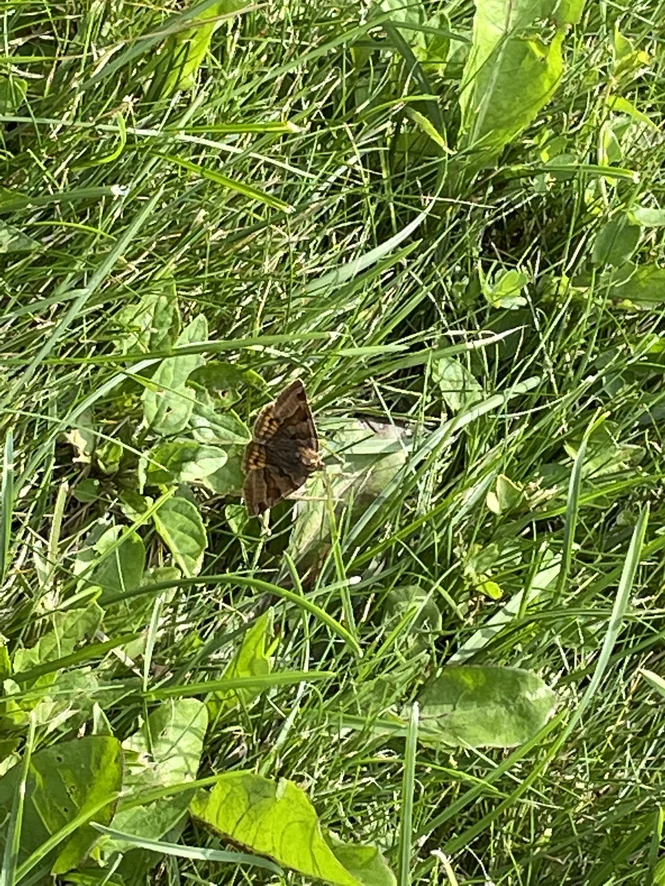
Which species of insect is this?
Euclidia glyphica
